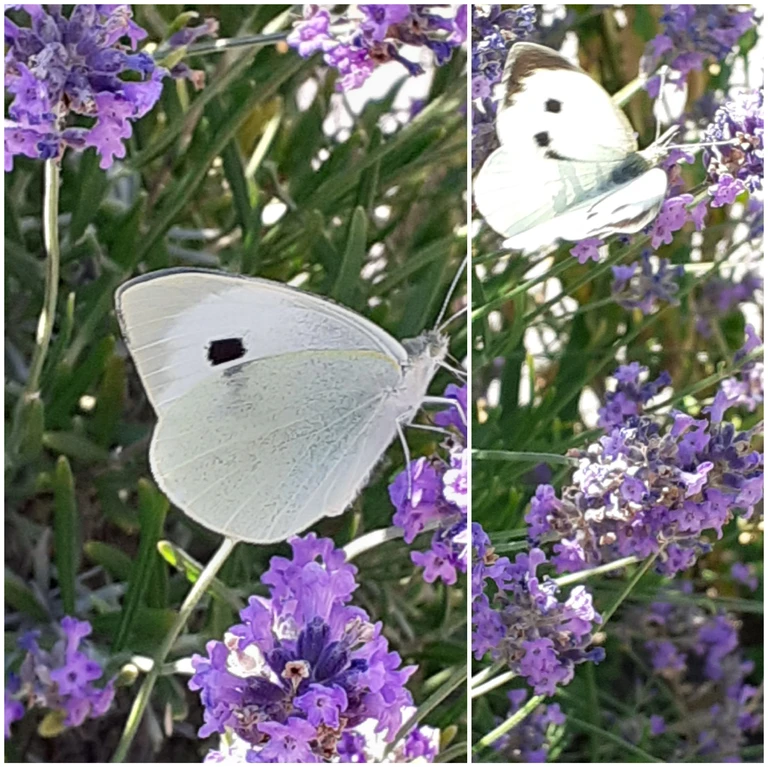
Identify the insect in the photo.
Pieris brassicae
